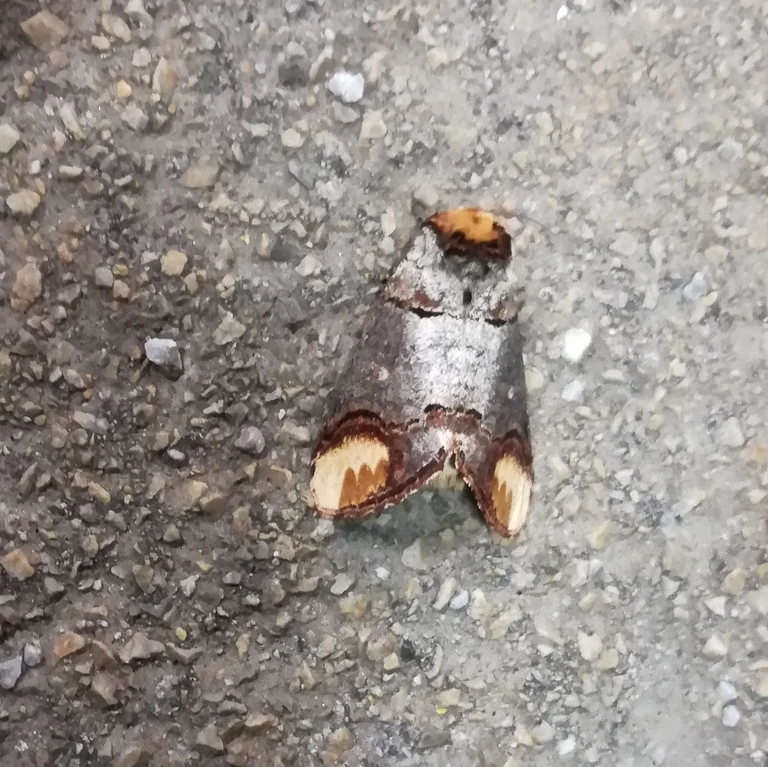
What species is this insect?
Phalera bucephala
